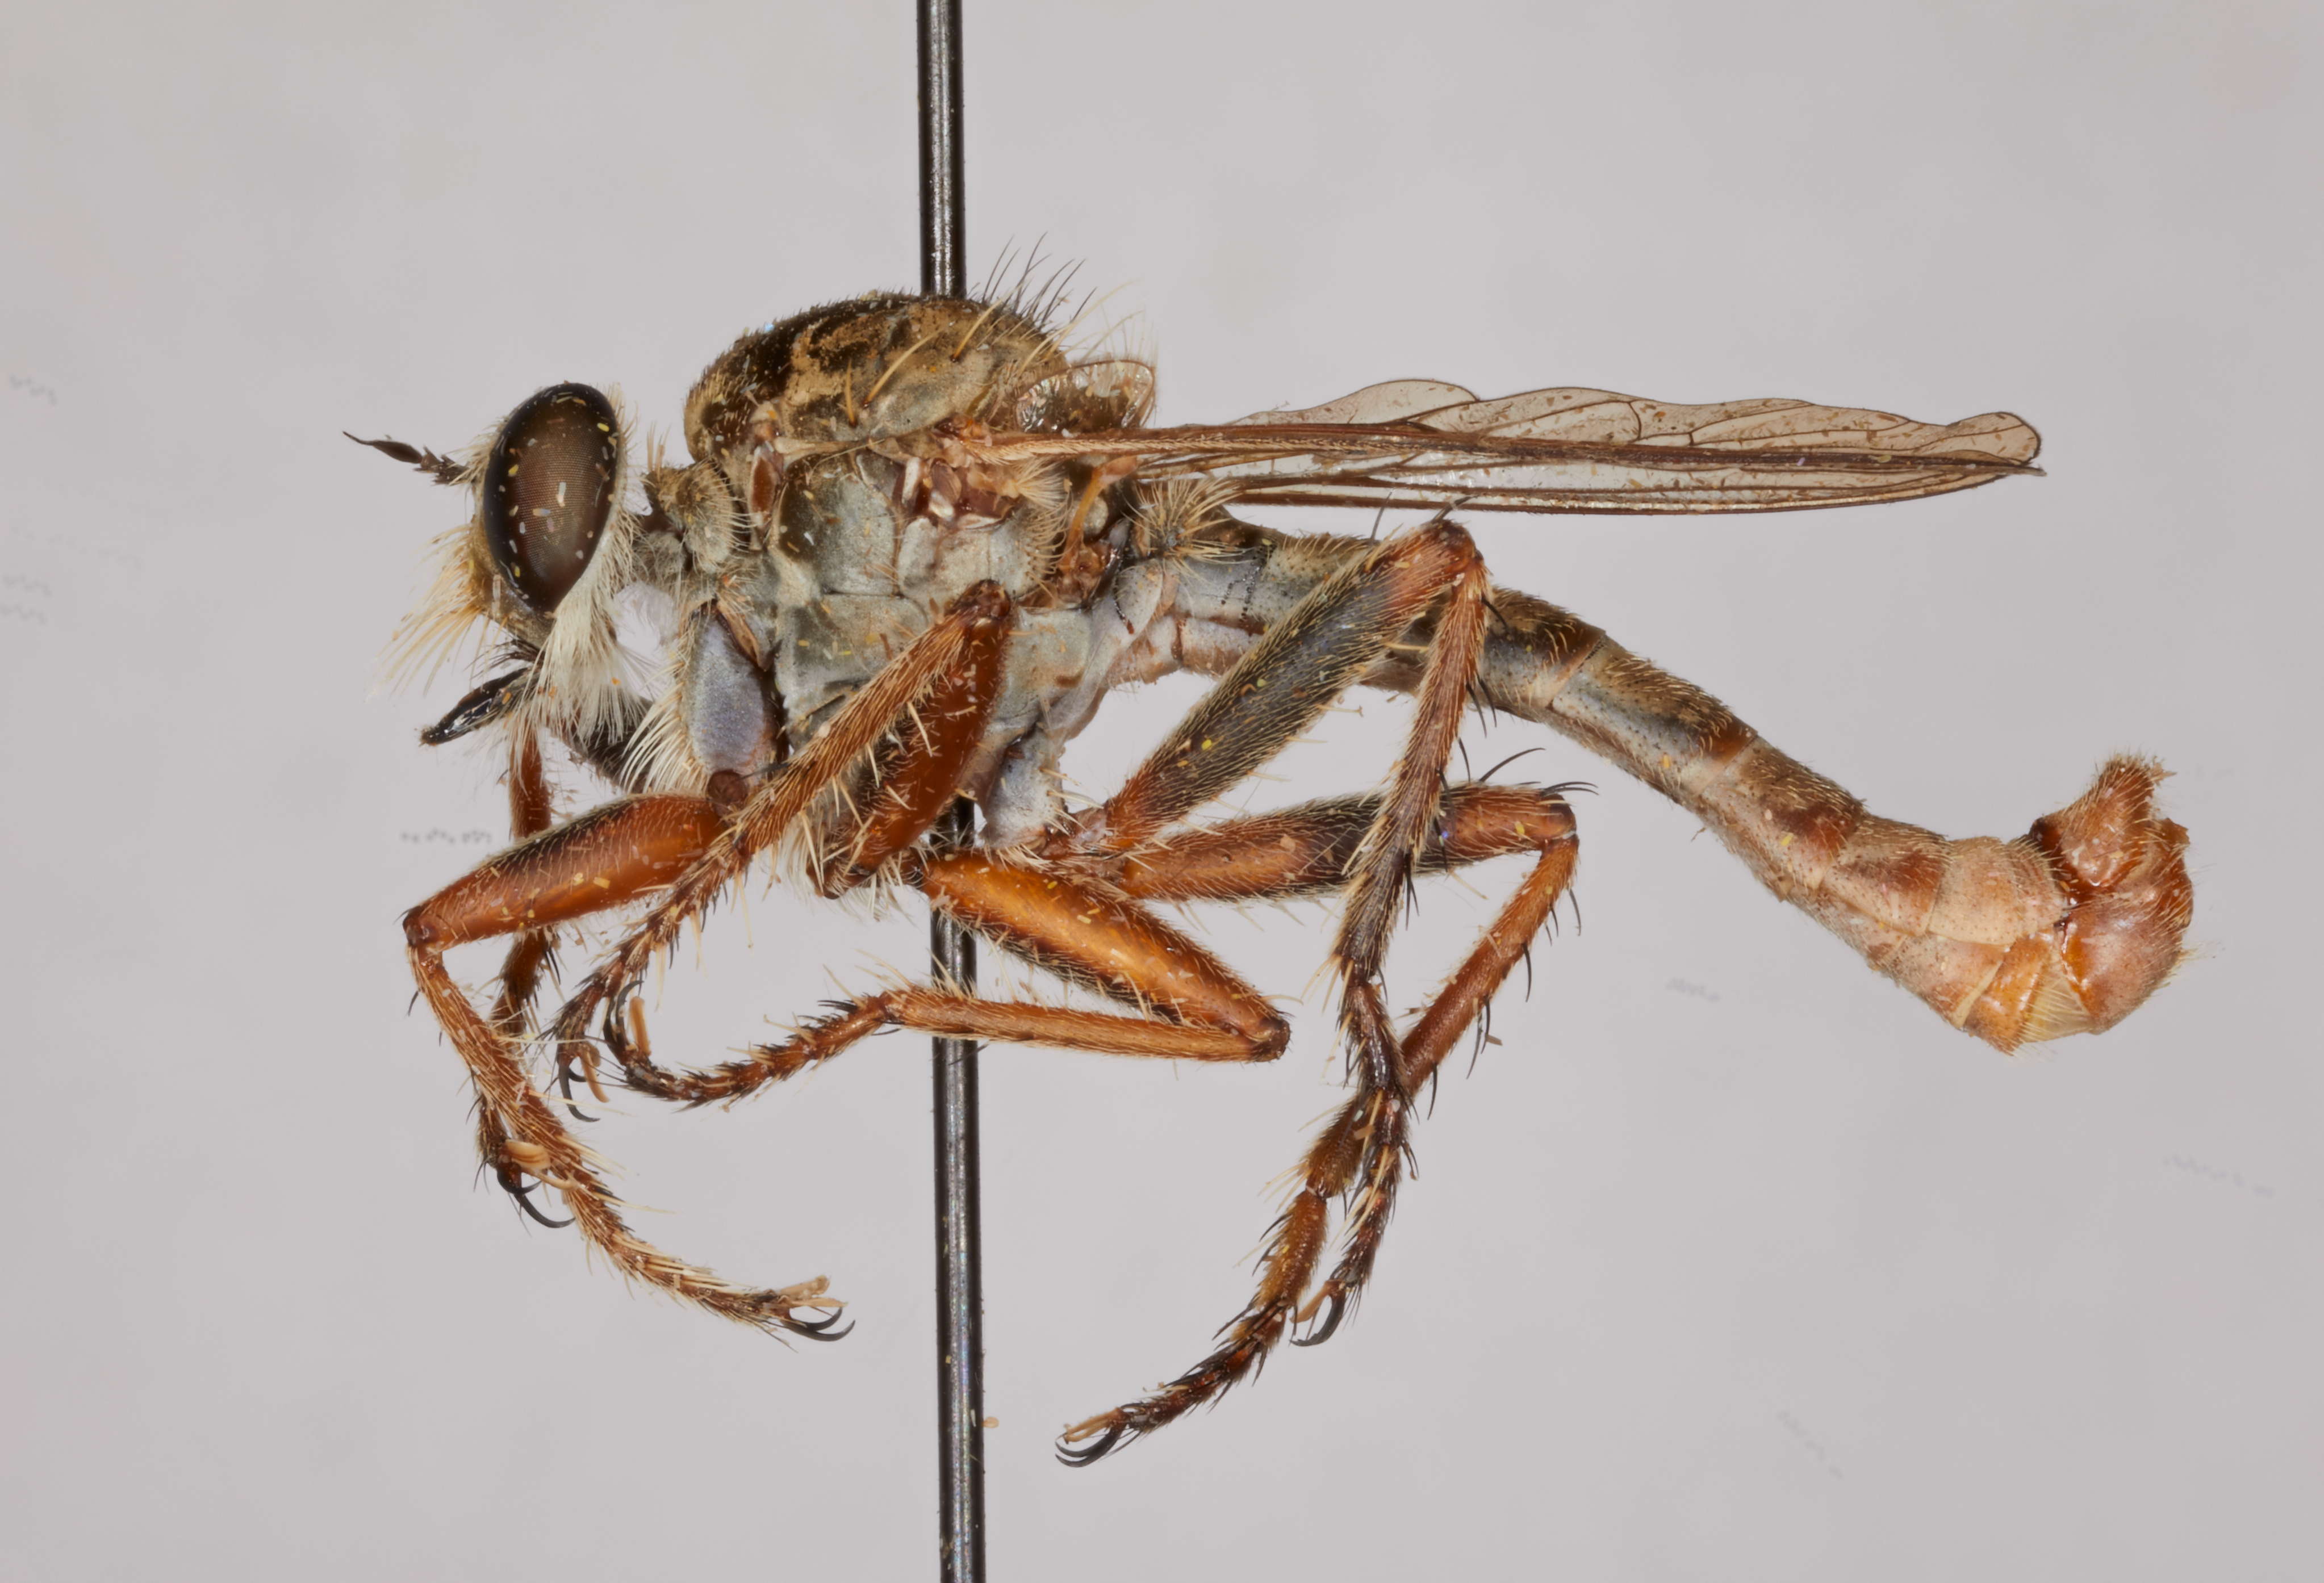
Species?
Proctacanthella wilcoxi
